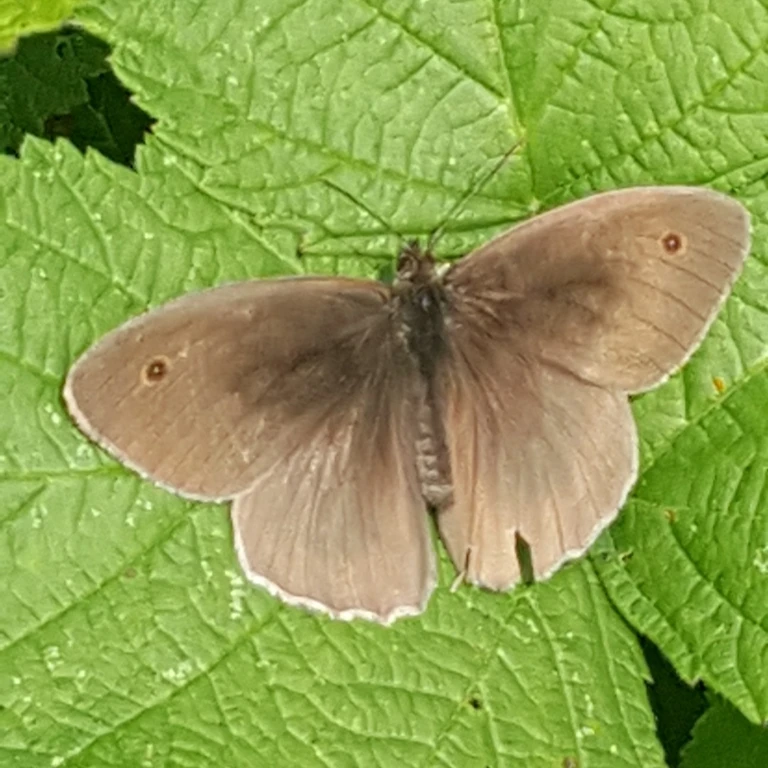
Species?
Maniola jurtina
